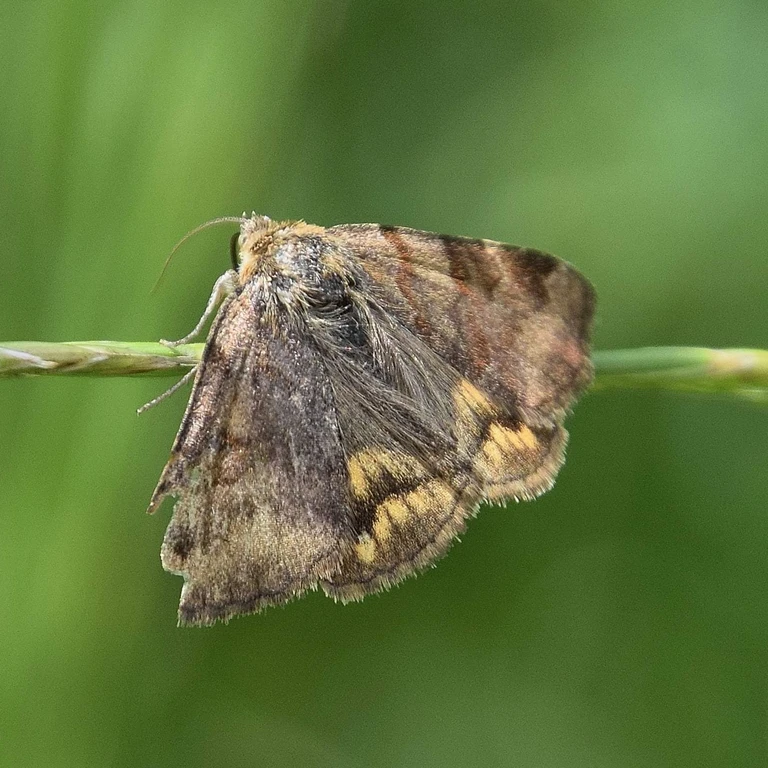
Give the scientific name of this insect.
Euclidia glyphica
